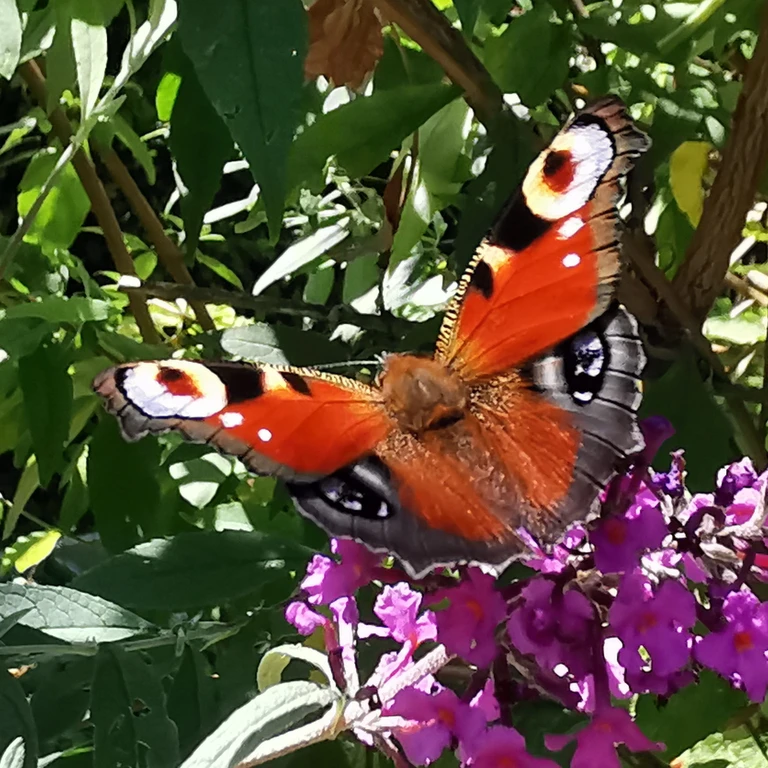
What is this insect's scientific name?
Aglais io
